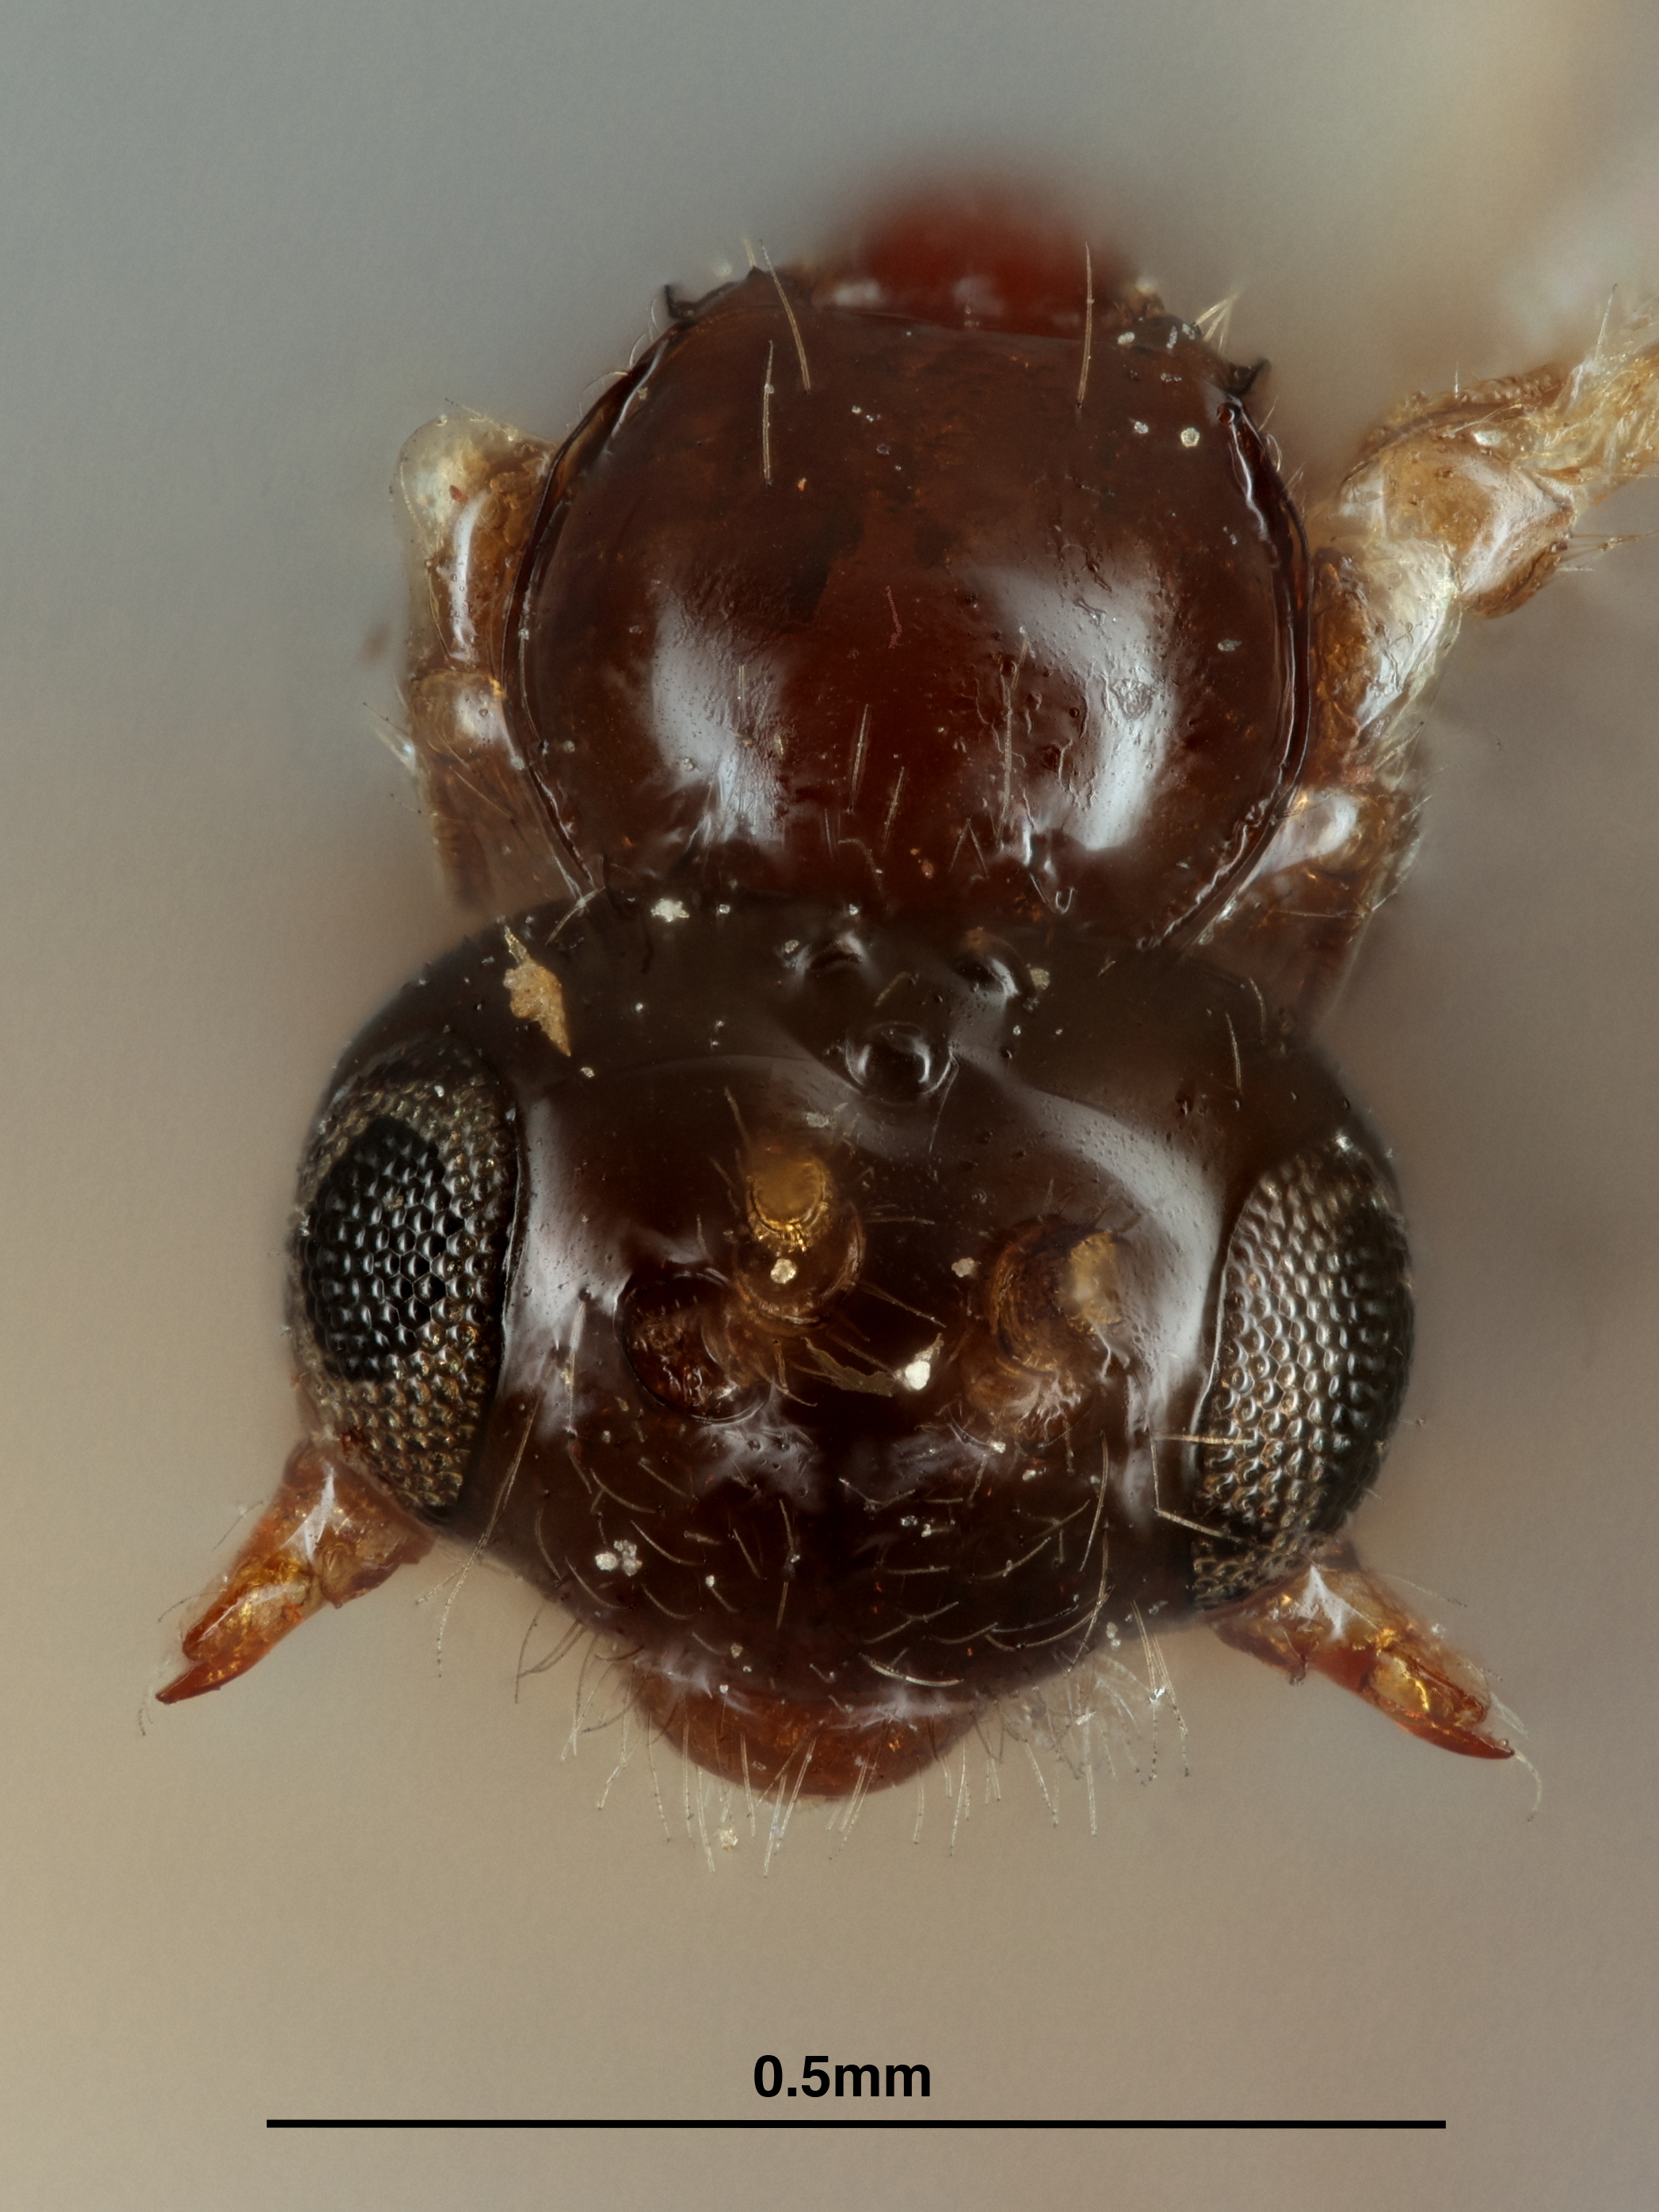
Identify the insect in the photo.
Aspilota astoriensis
